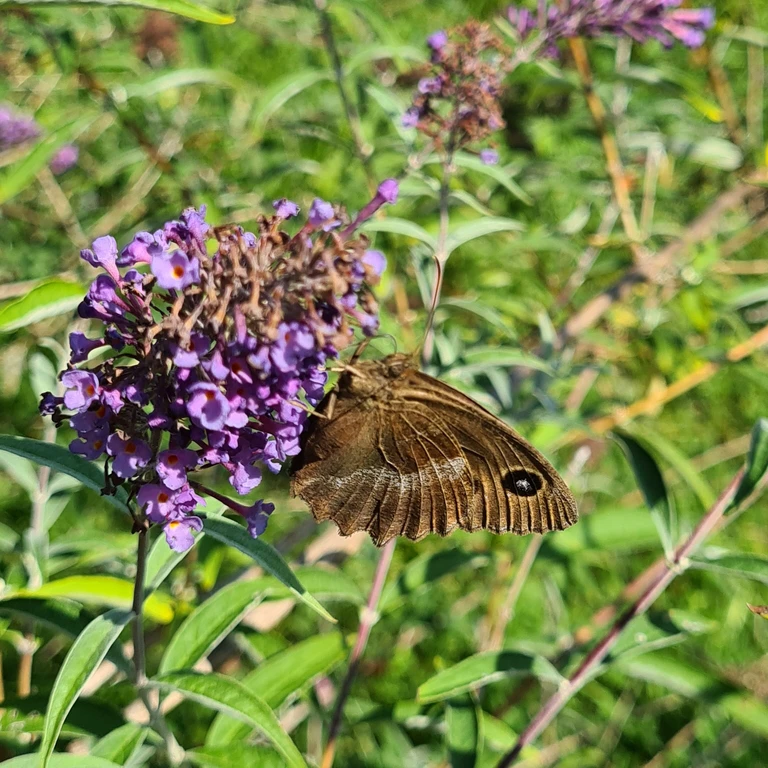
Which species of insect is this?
Minois dryas
